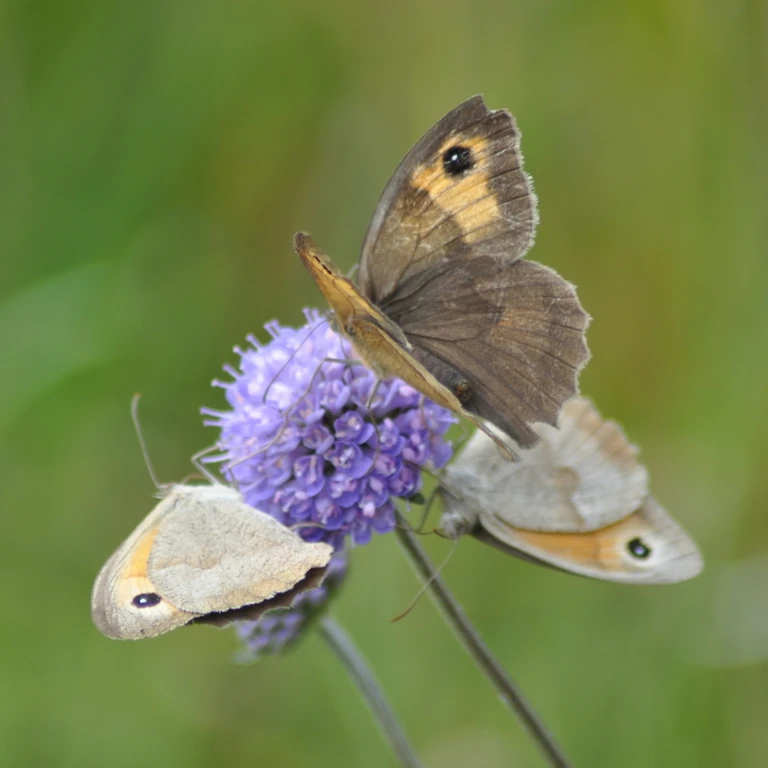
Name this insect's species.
Maniola jurtina
